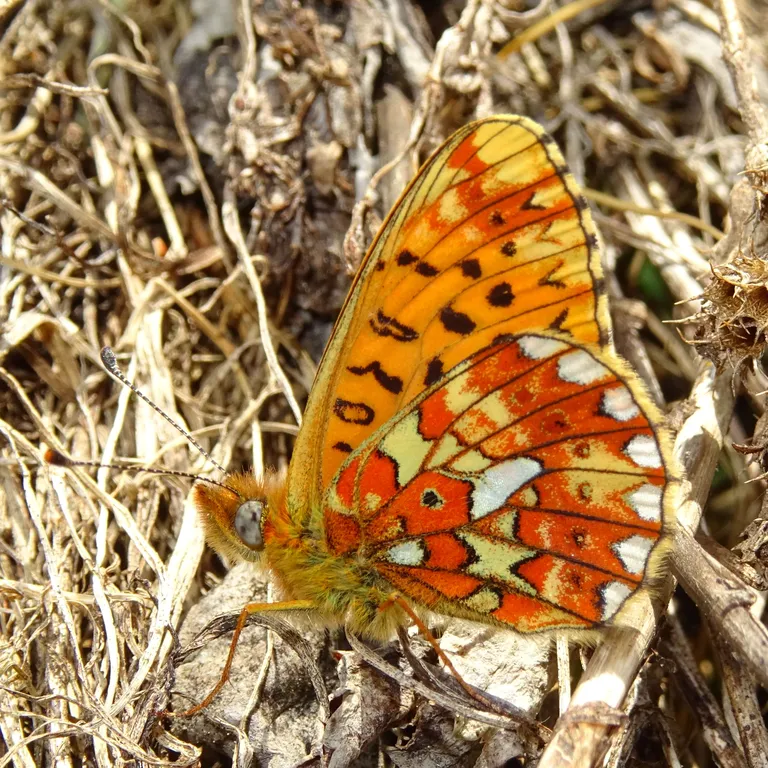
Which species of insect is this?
Boloria euphrosyne (also Clossiana euphrosyne)
